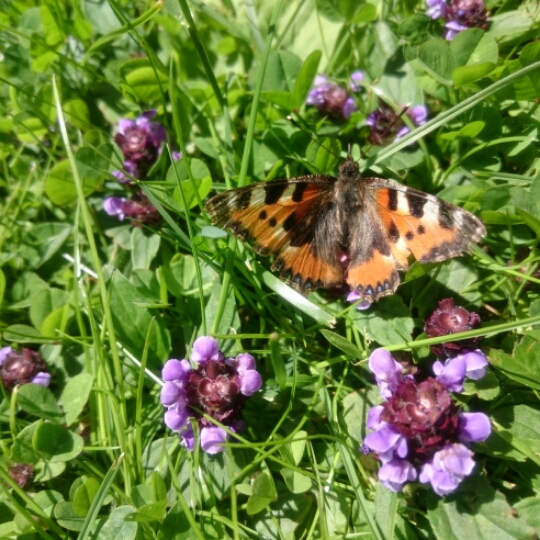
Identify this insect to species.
Aglais urticae
